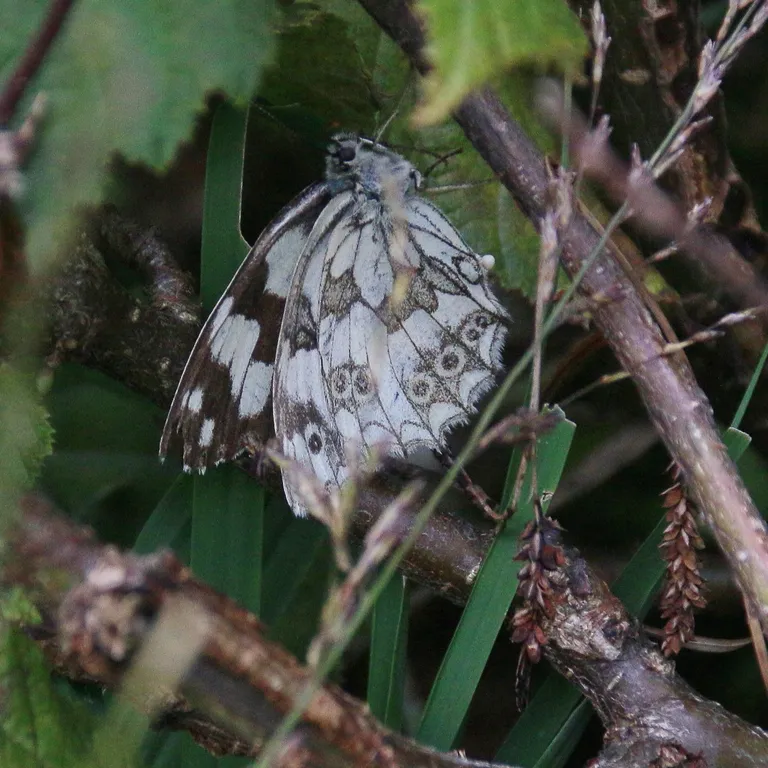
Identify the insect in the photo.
Melanargia galathea
